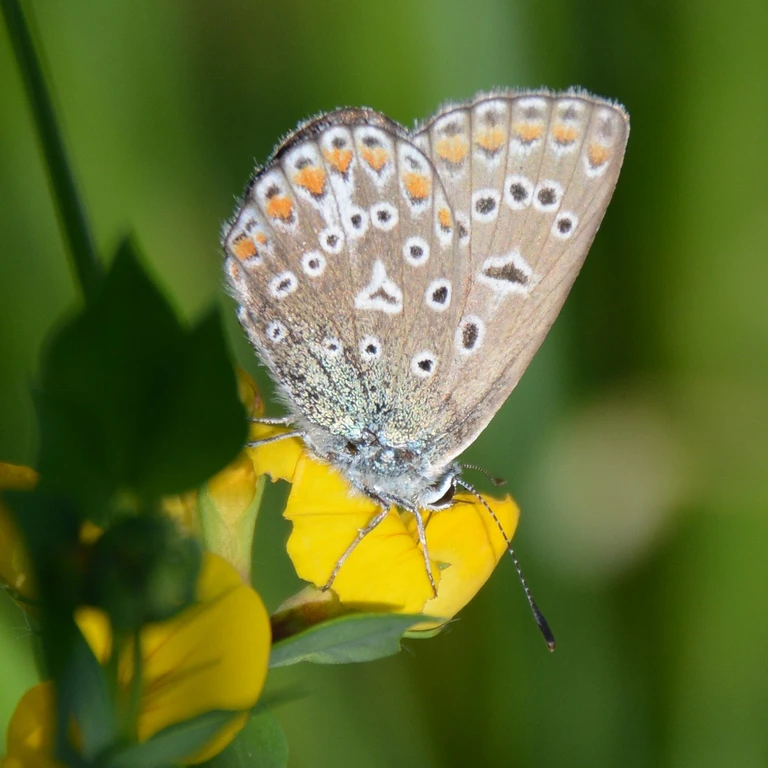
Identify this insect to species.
Polyommatus icarus
